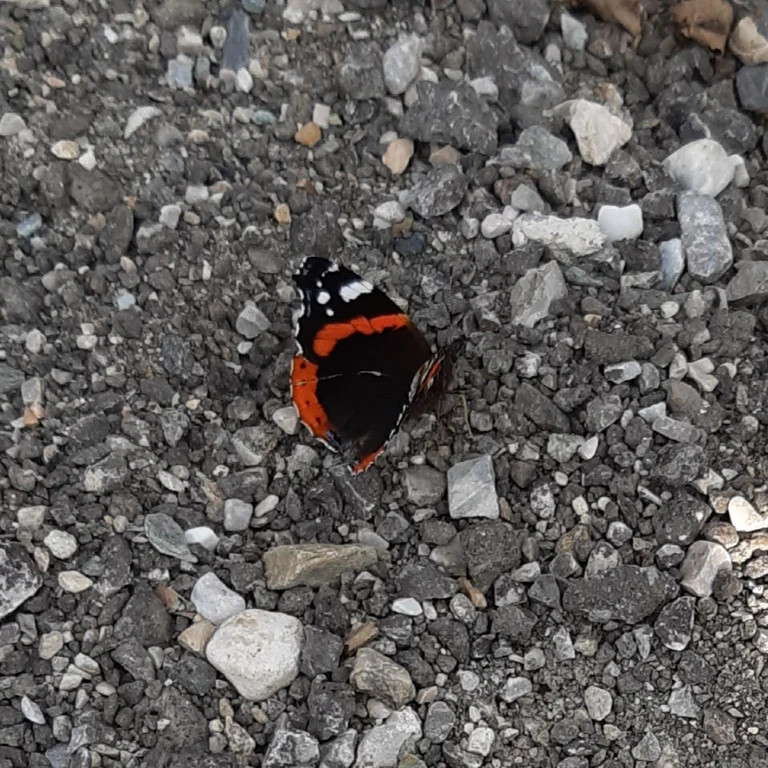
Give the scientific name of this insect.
Vanessa atalanta
